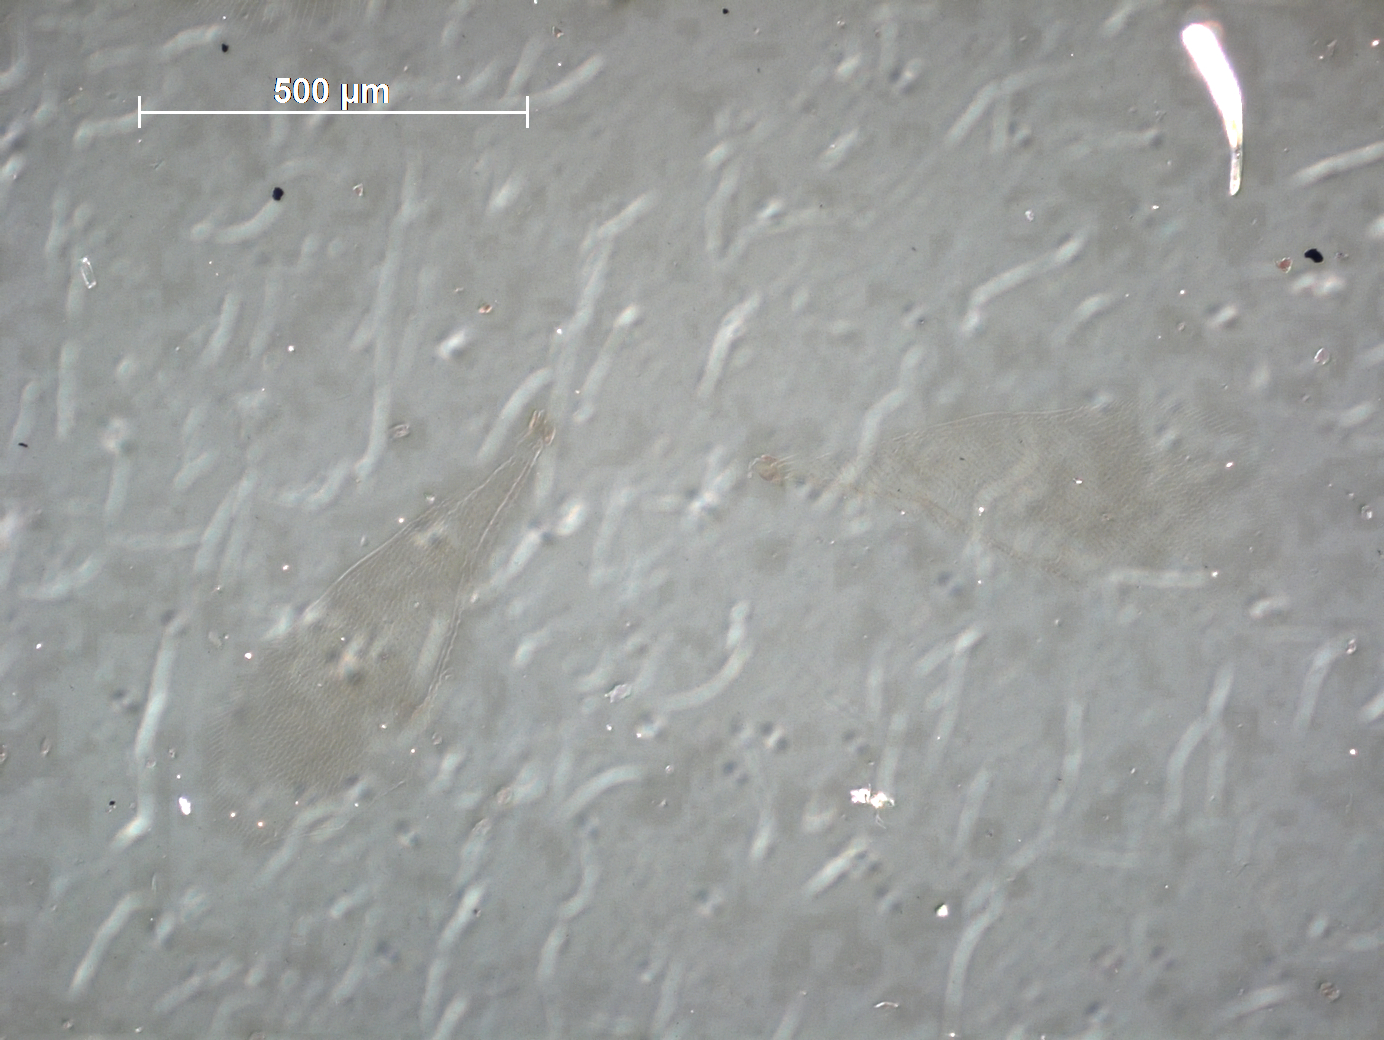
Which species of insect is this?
Coccophagus srilankaensis
